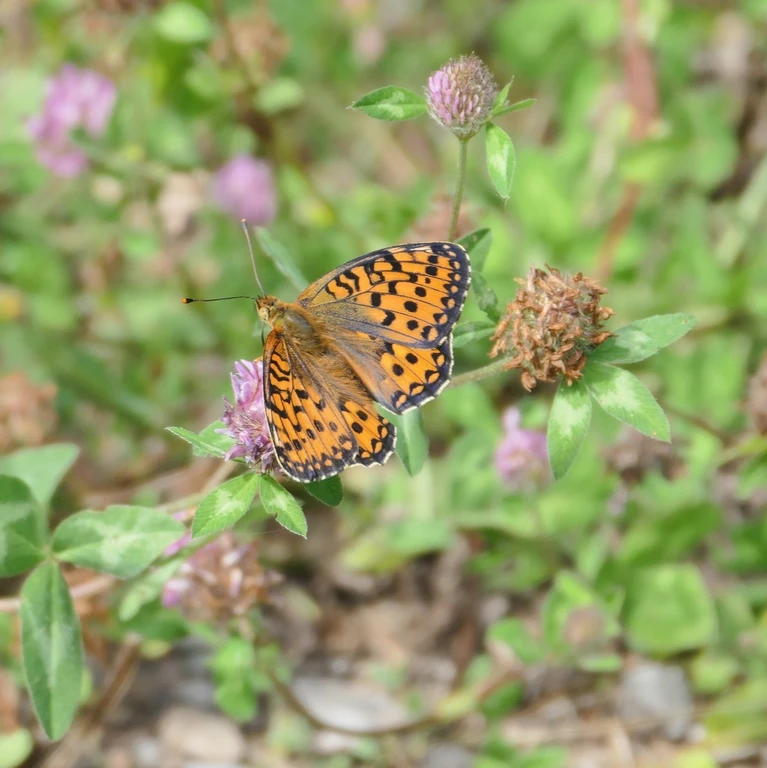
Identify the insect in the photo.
Speyeria aglaja
